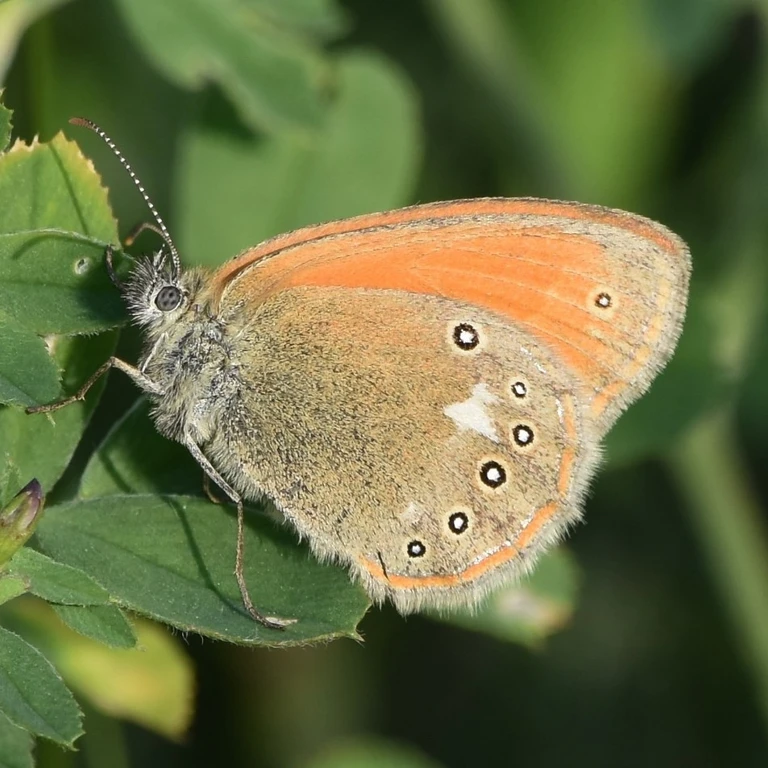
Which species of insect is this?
Coenonympha glycerion (also Coenonympha iphis)
